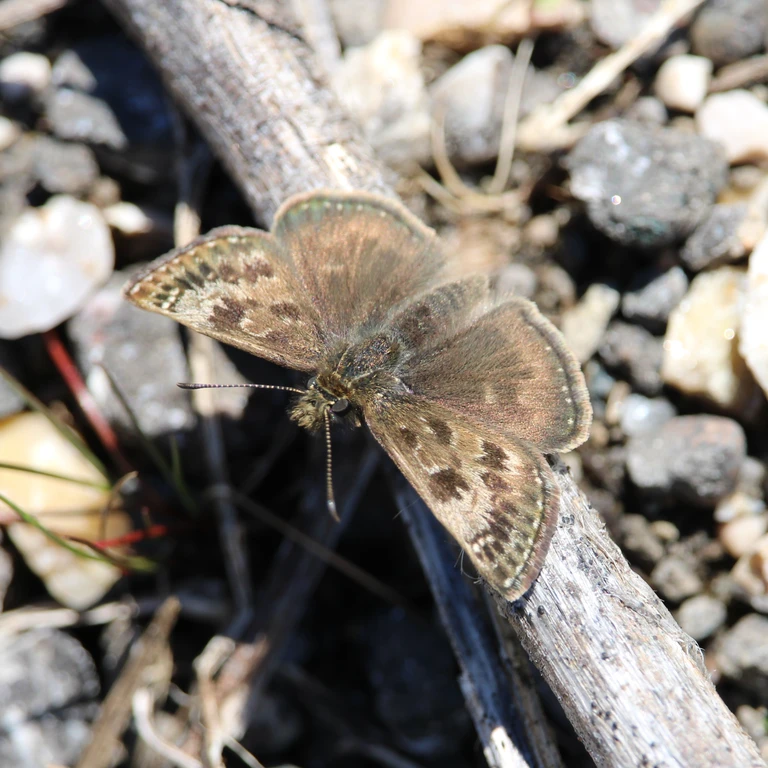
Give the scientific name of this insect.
Erynnis tages
